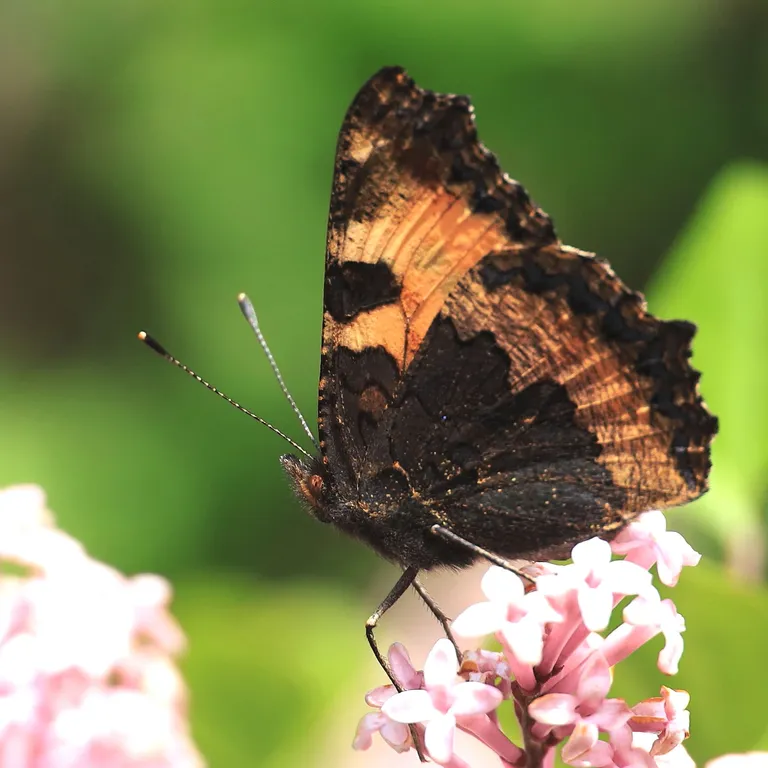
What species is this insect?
Aglais urticae
